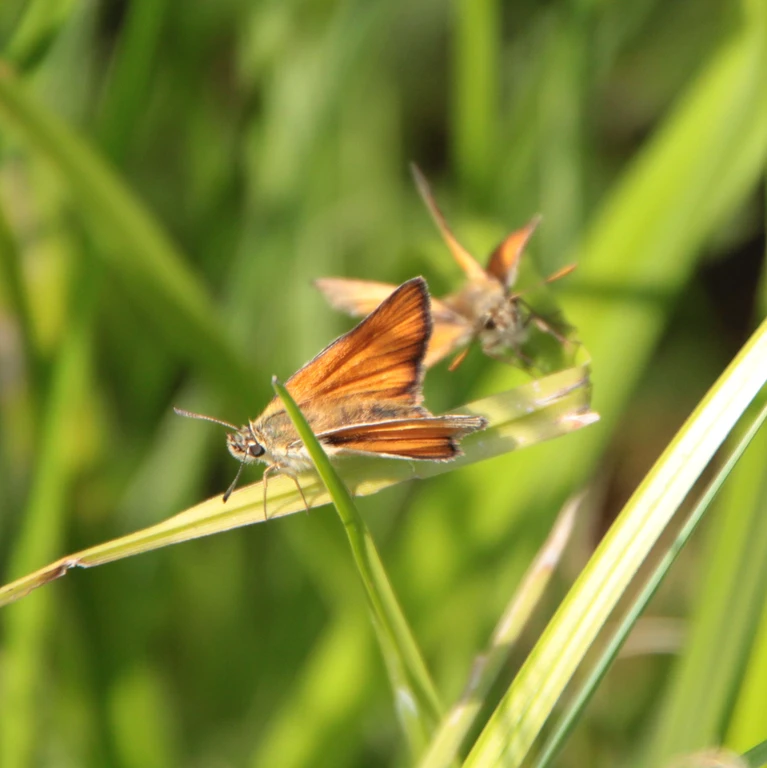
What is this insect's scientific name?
Thymelicus sylvestris
